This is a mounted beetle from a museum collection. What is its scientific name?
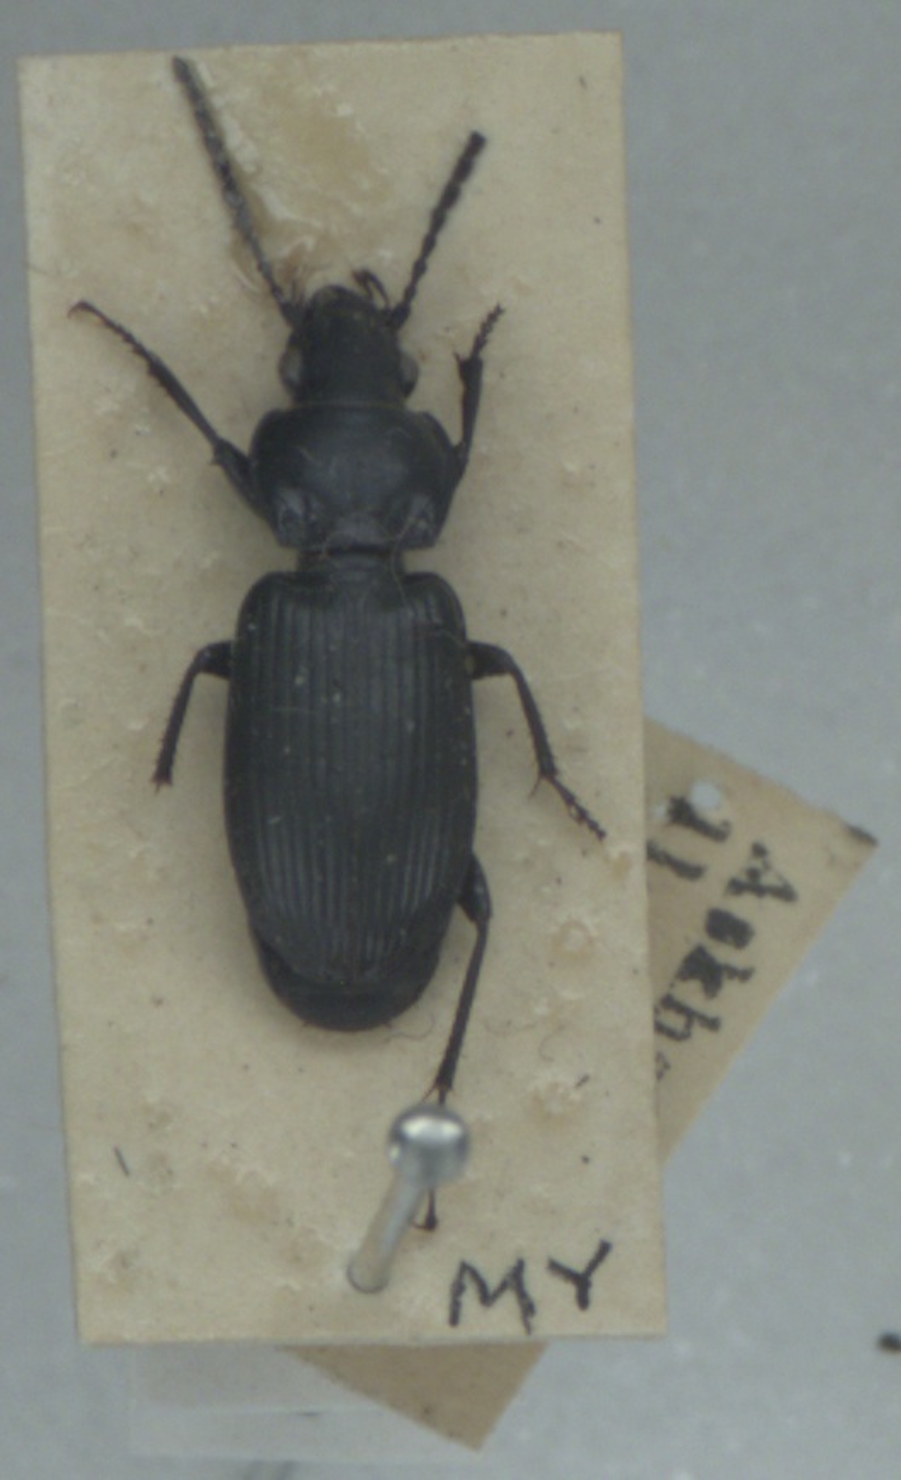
Pterostichus nigrita
